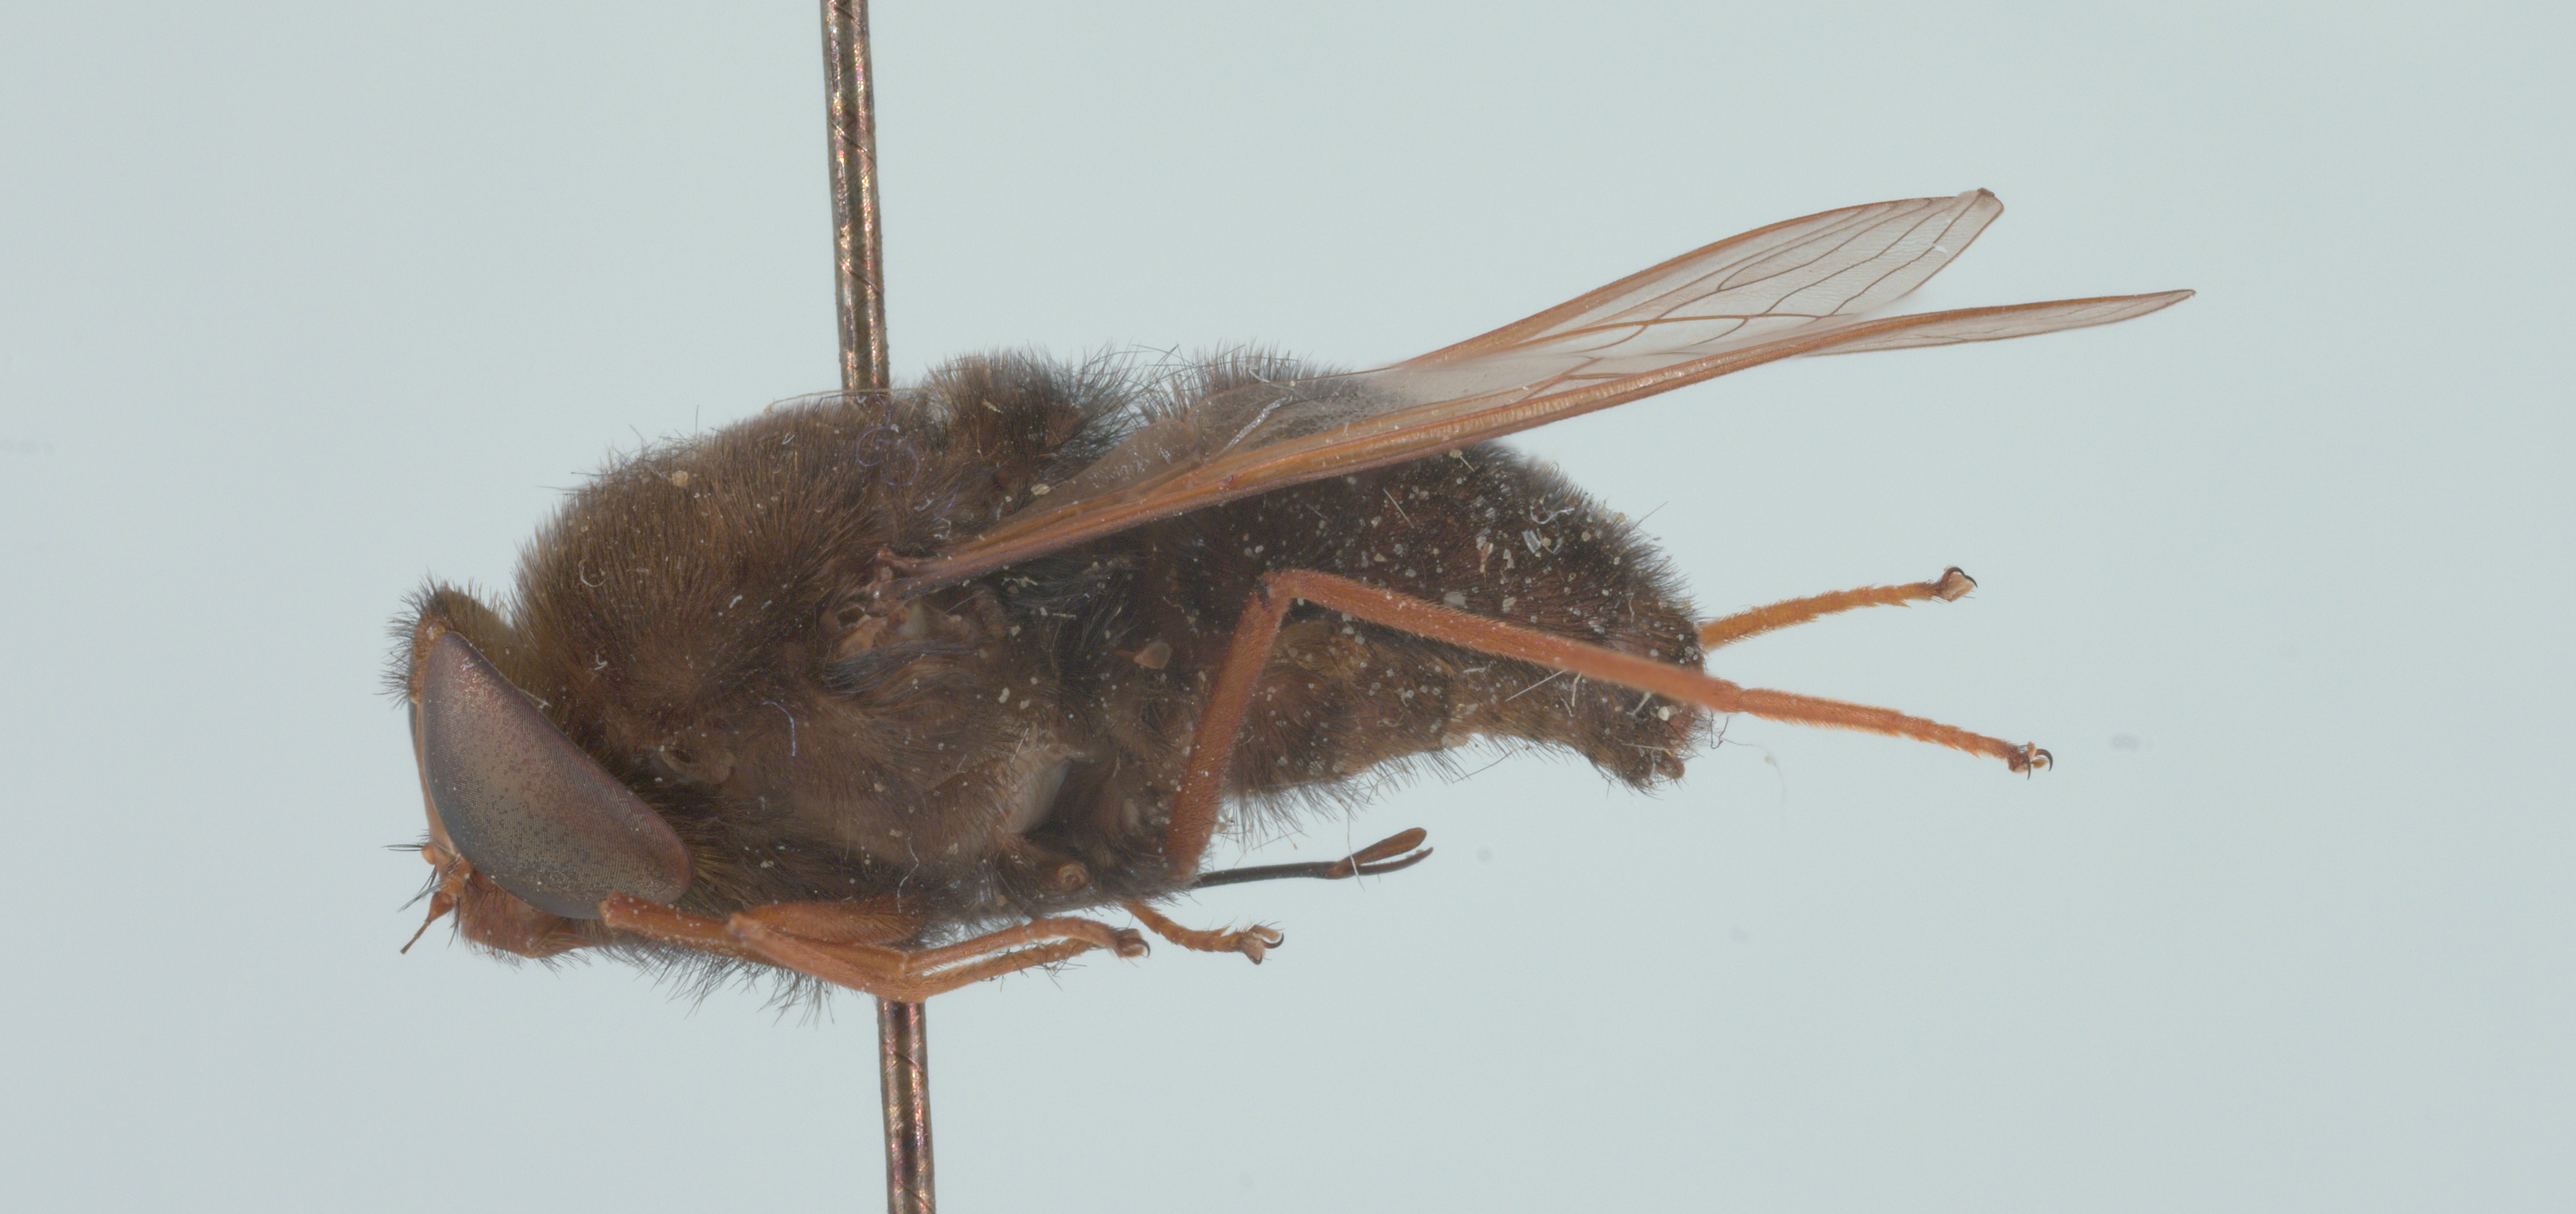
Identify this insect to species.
Prosoeca atra
